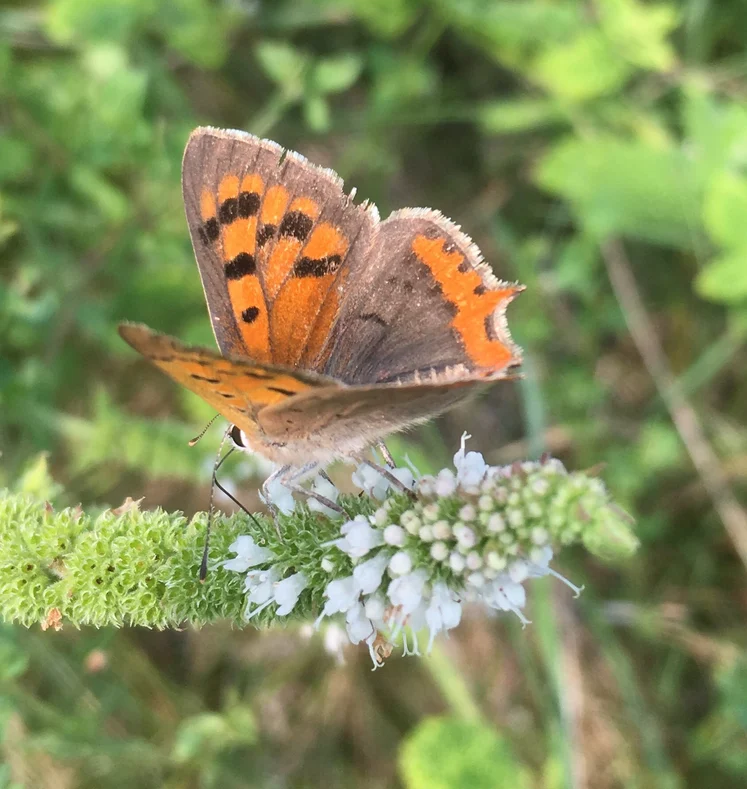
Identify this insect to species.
Lycaena phlaeas
